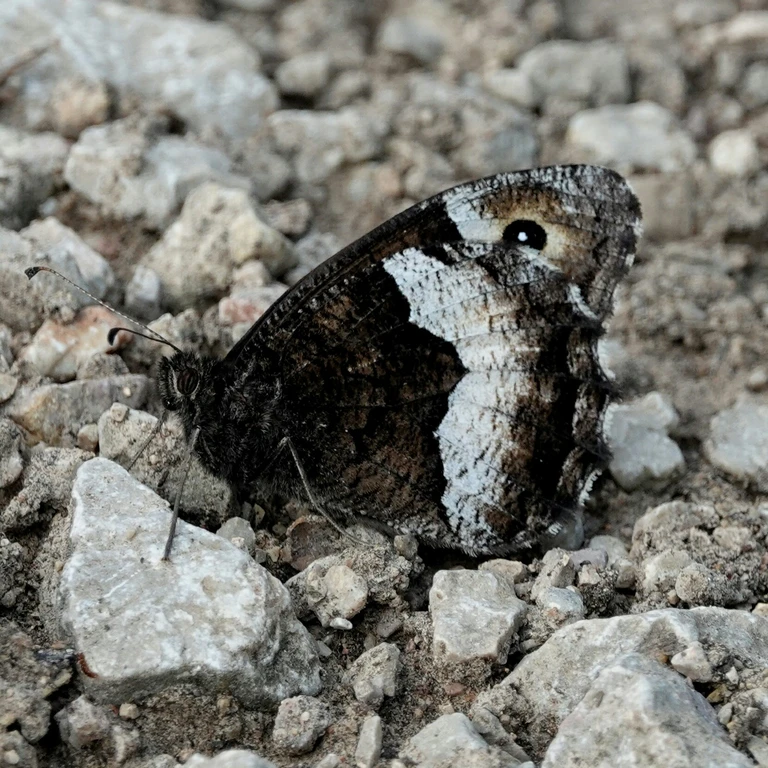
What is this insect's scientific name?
Hipparchia alcyone
